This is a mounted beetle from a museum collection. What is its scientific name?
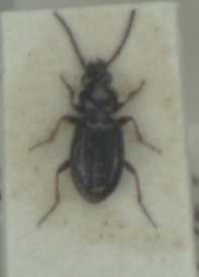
Bembidion lampros
